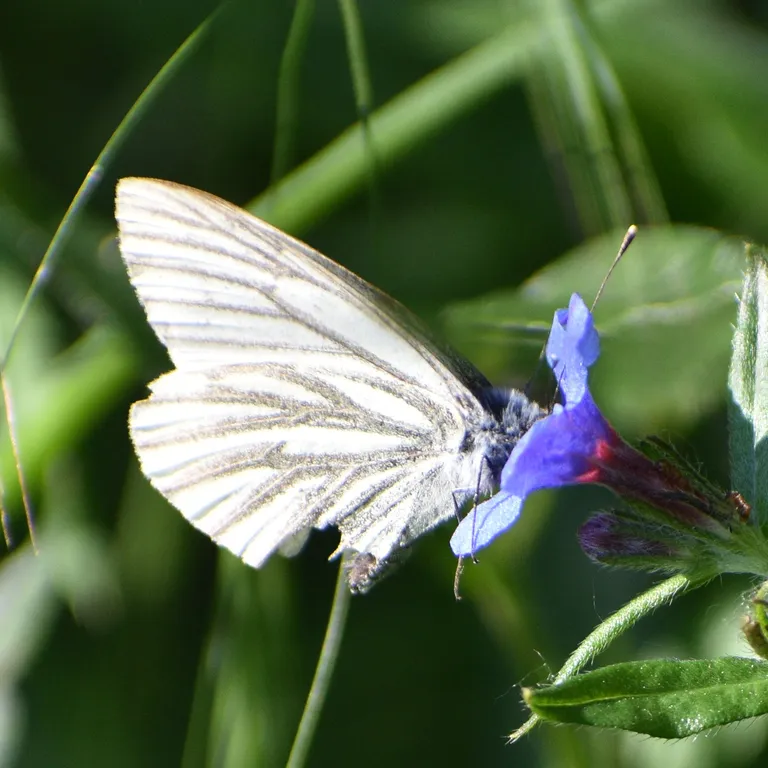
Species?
Pieris napi
